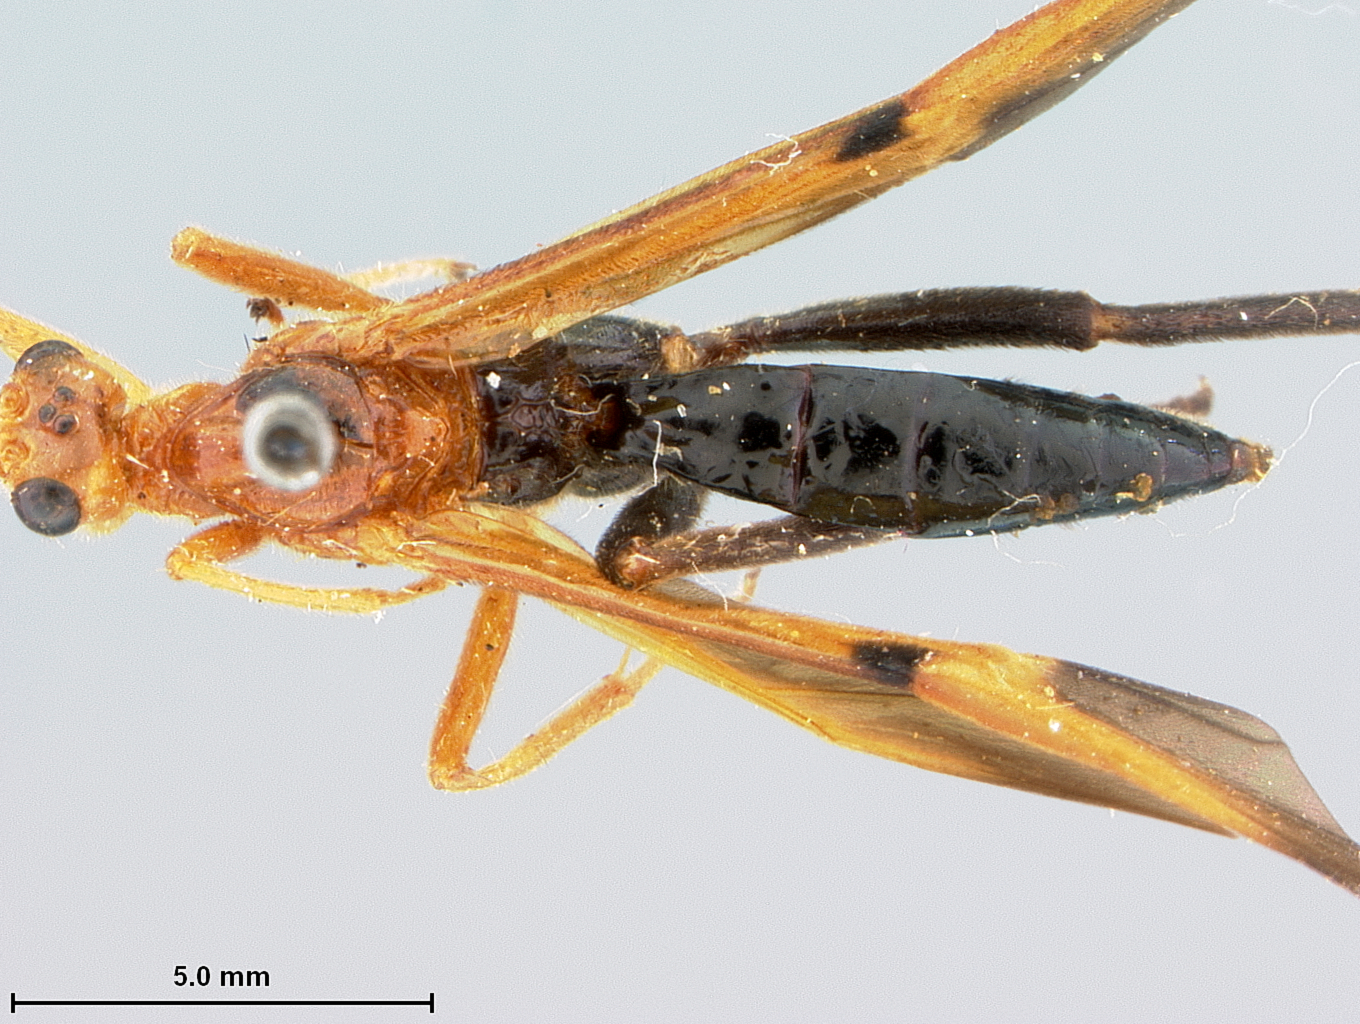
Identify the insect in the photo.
Balcemena chinensis
